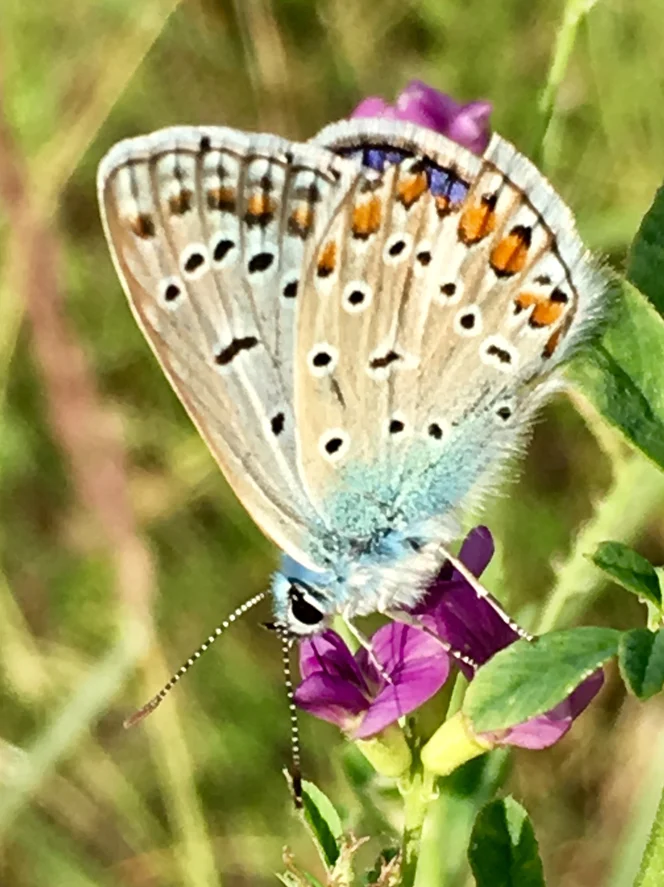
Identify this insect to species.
Polyommatus icarus
